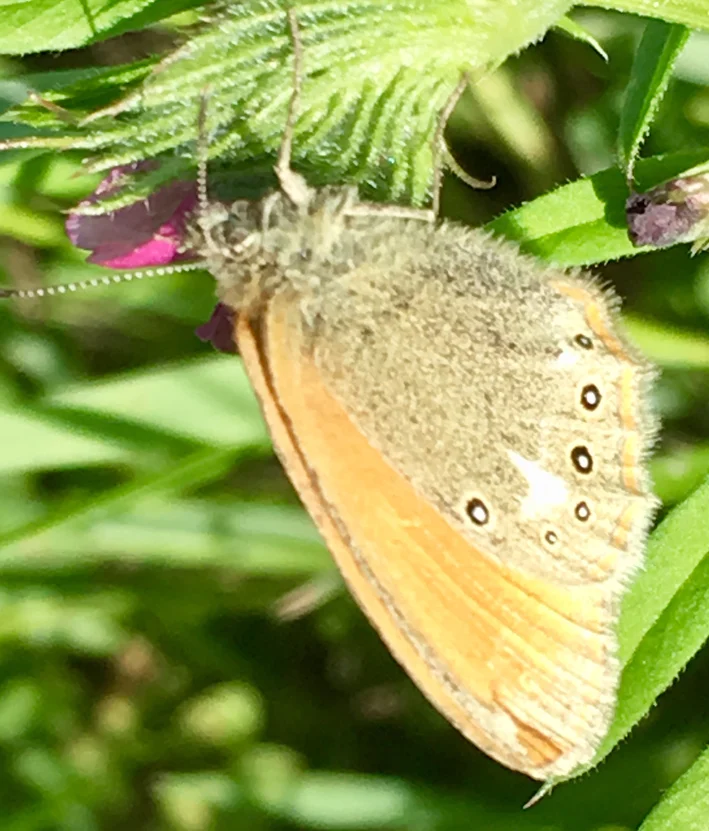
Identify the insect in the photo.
Coenonympha glycerion (also Coenonympha iphis)
